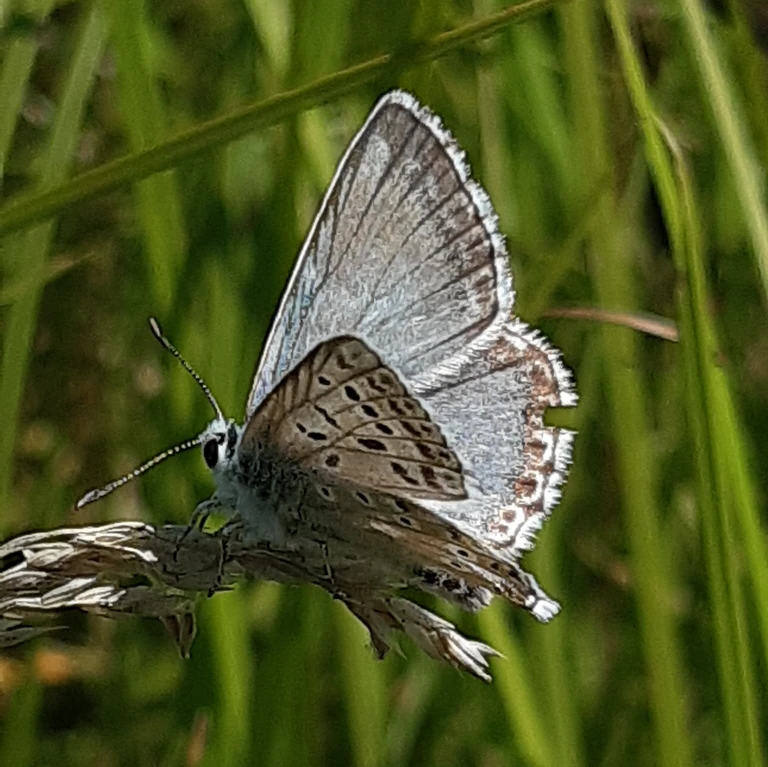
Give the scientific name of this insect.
Lysandra coridon
